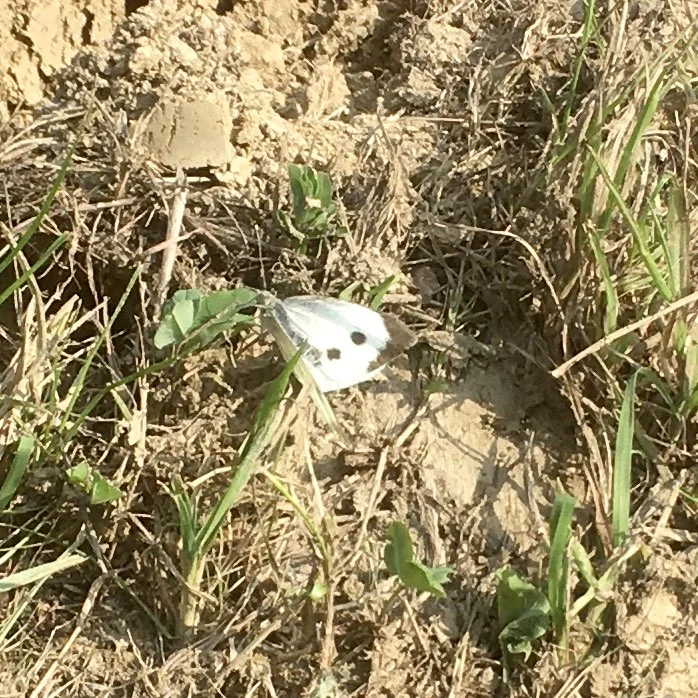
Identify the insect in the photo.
Pieris brassicae
